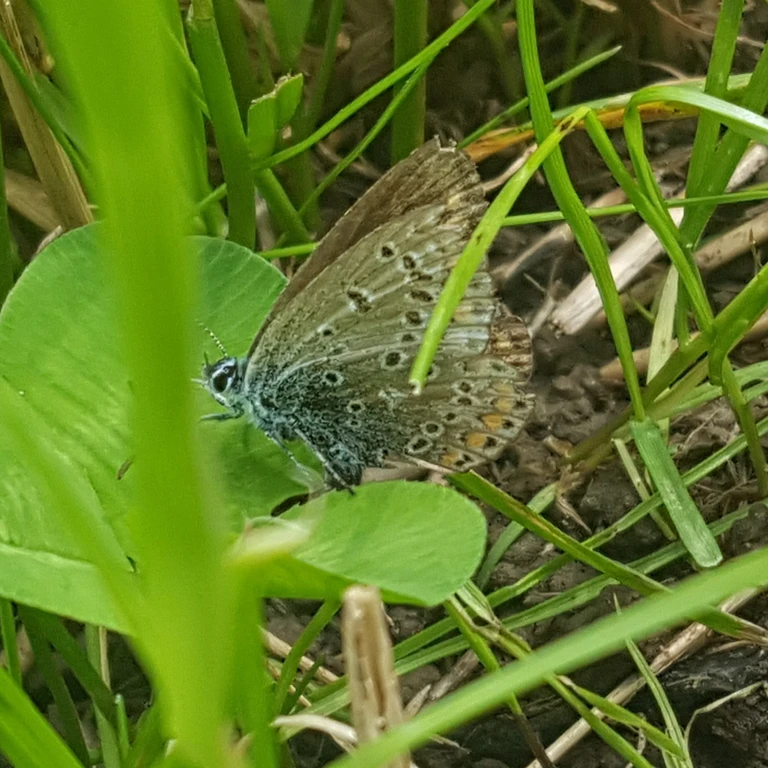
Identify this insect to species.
Polyommatus icarus
